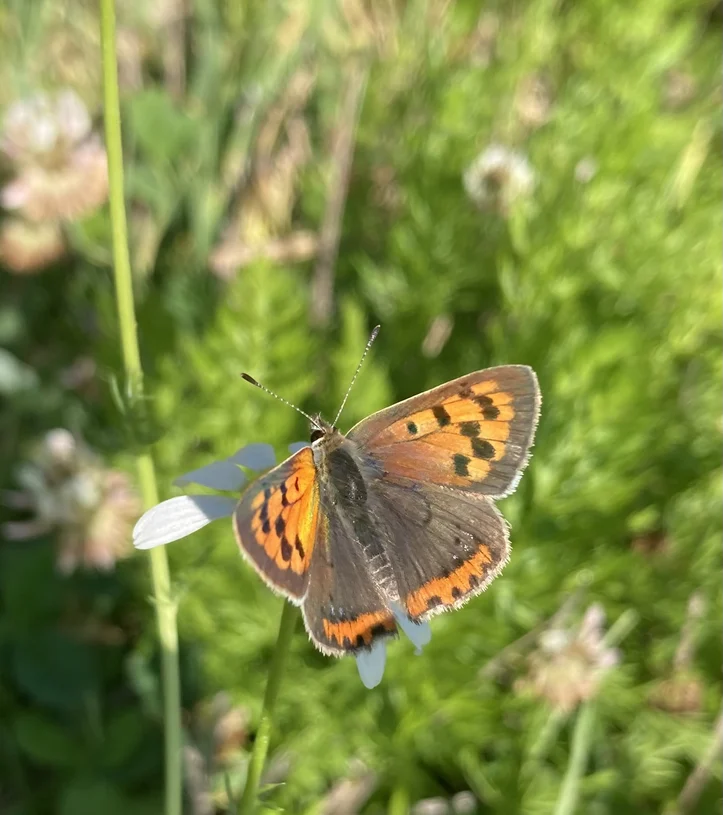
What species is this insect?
Lycaena phlaeas
